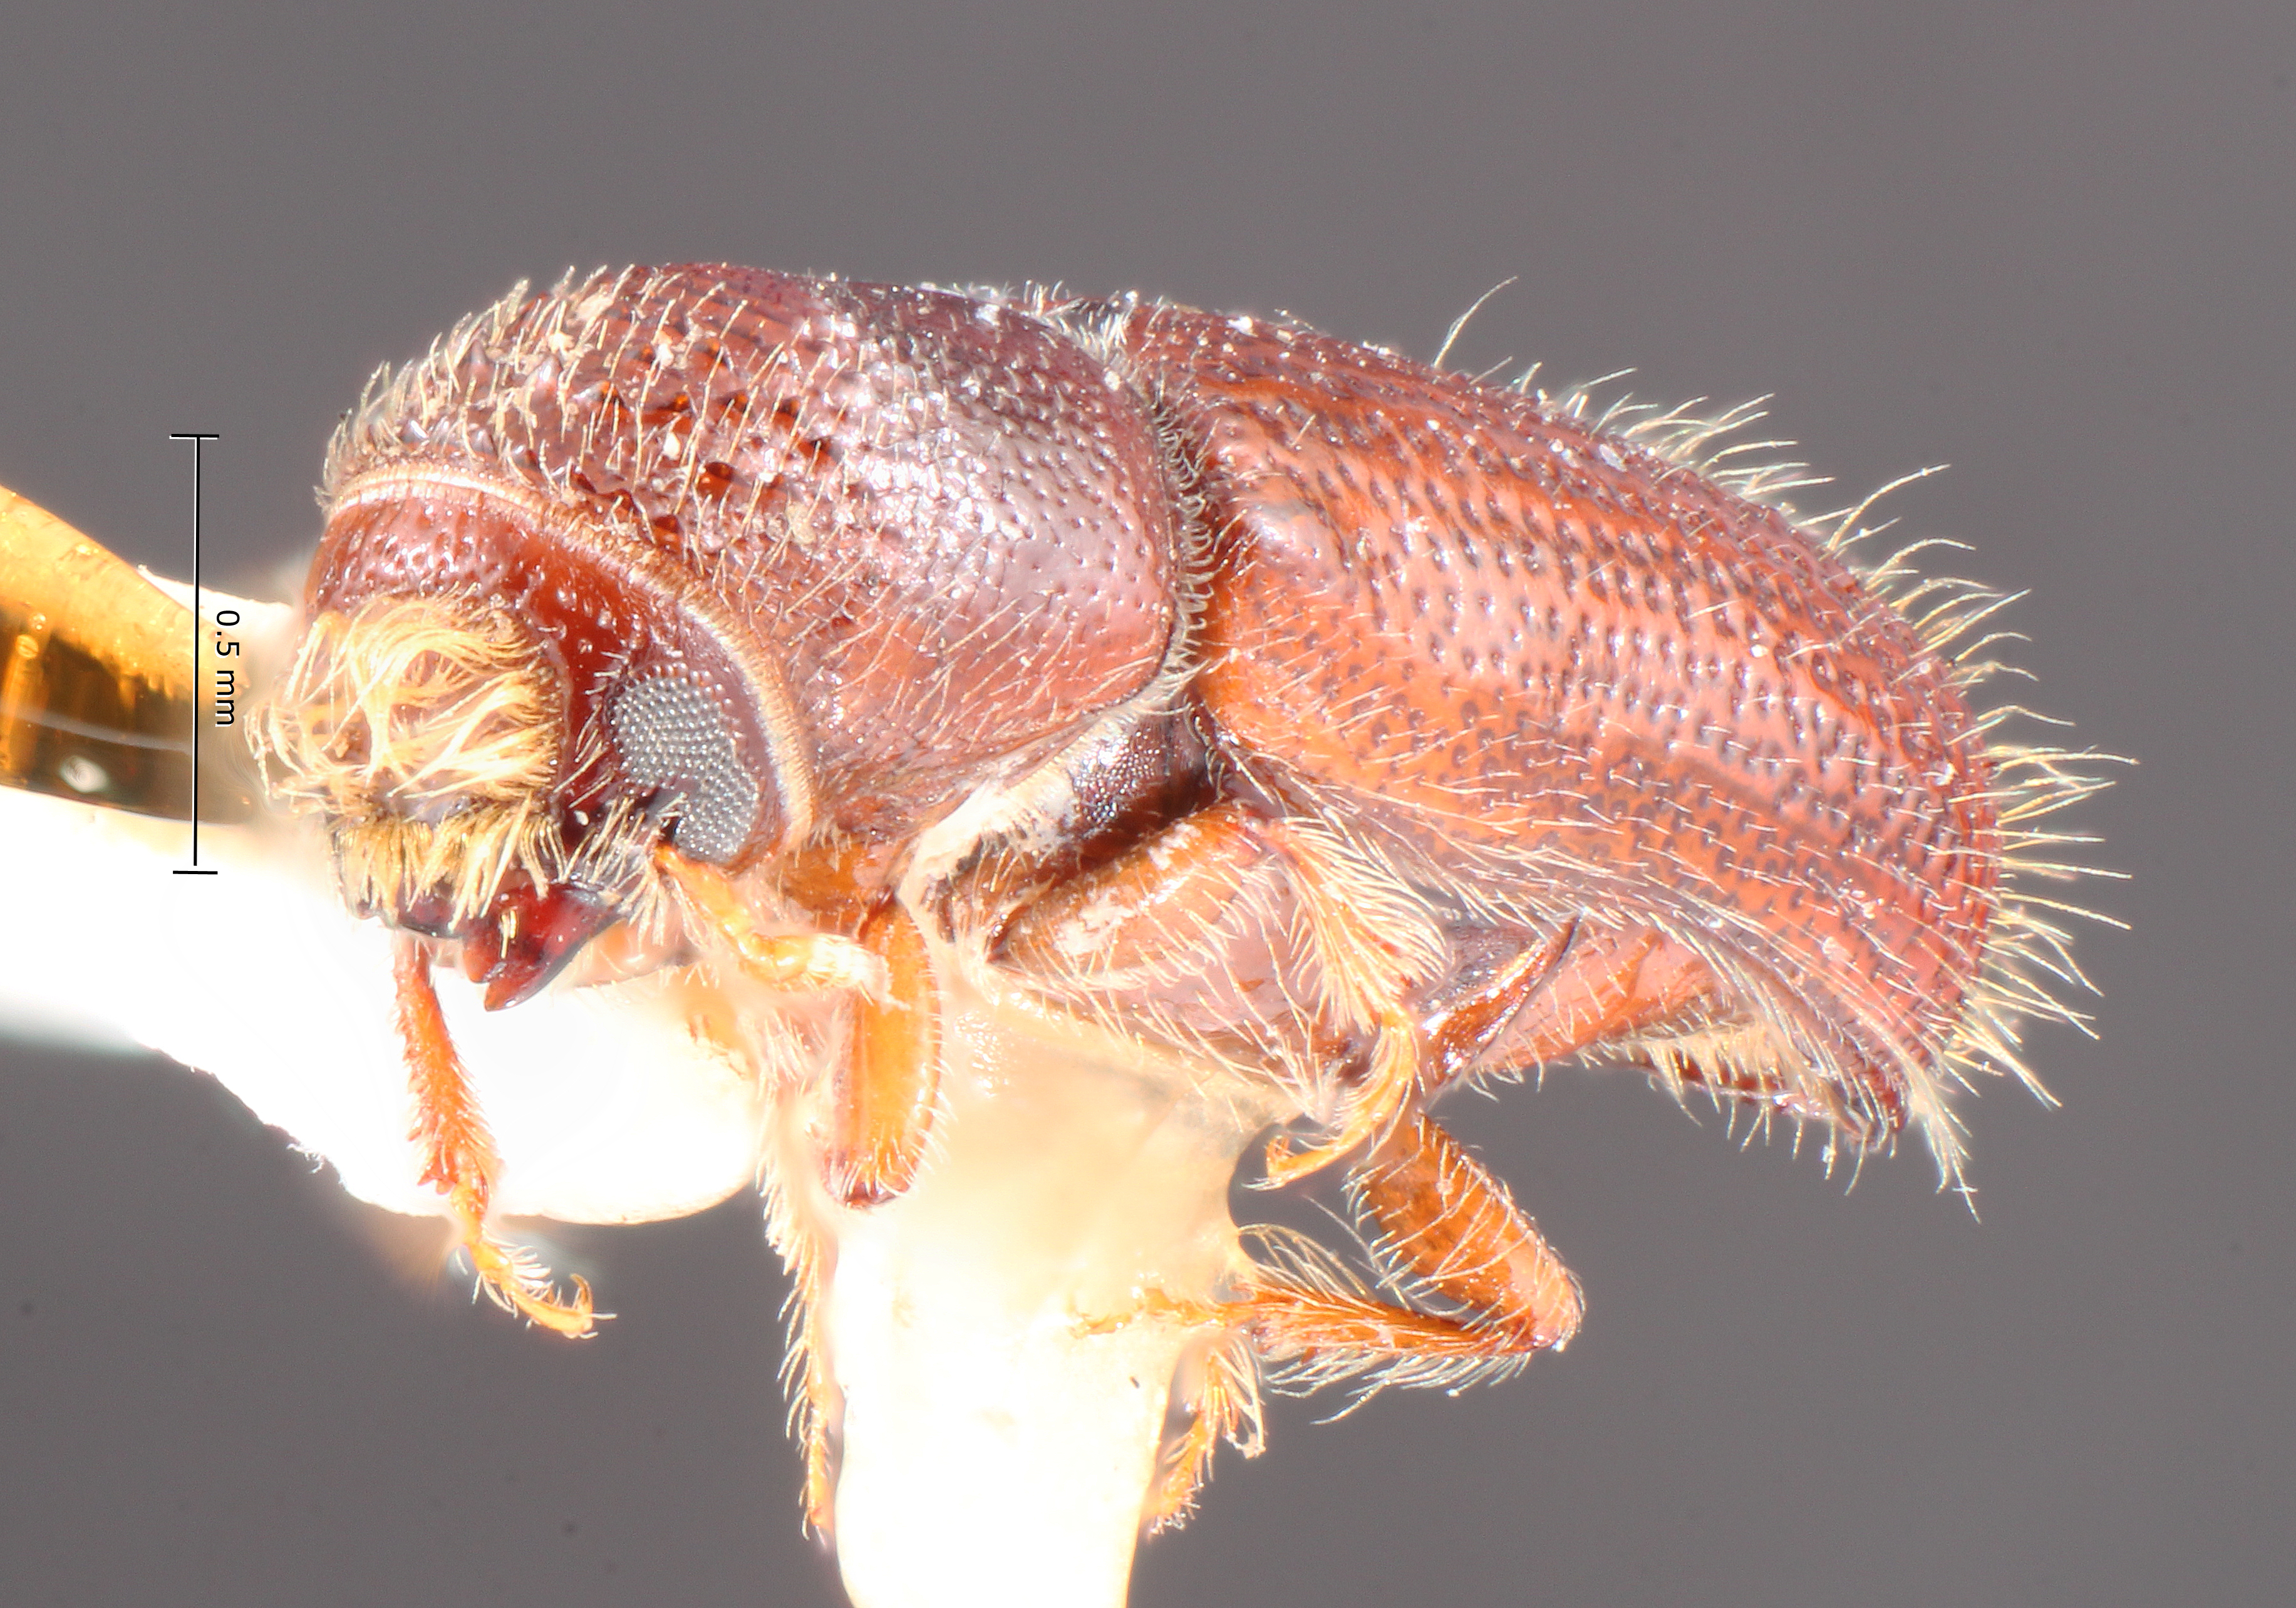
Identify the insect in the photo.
Pityophthorus spadix
